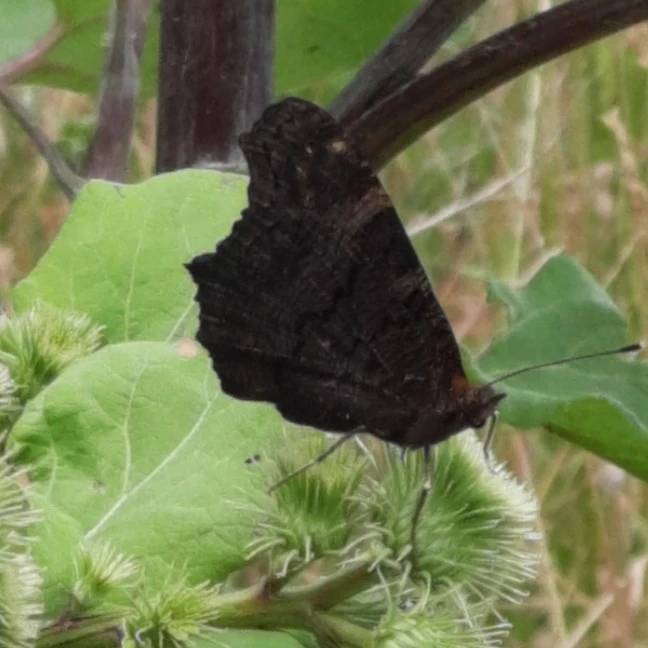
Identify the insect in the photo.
Aglais io
